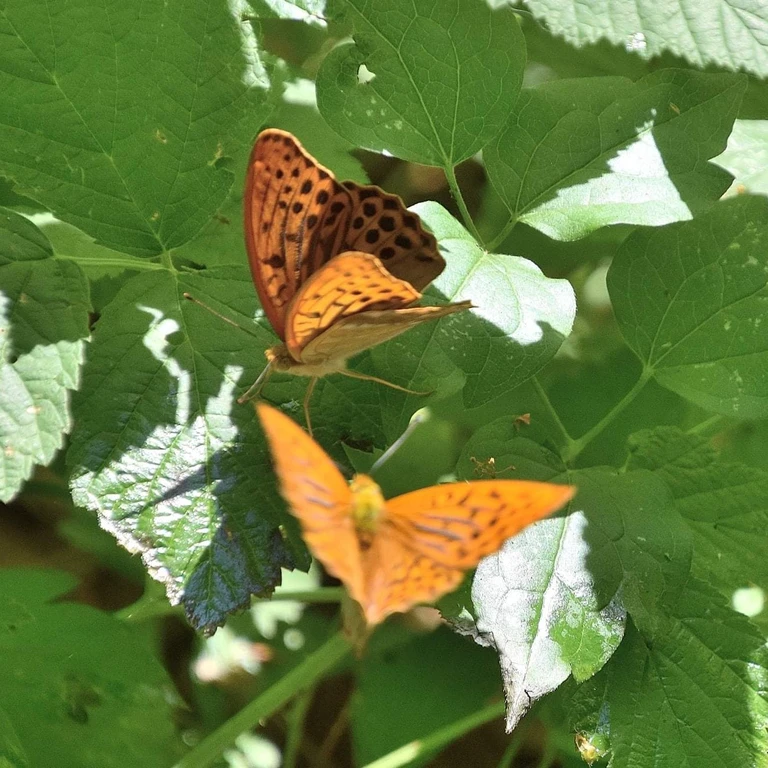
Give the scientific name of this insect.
Argynnis paphia
